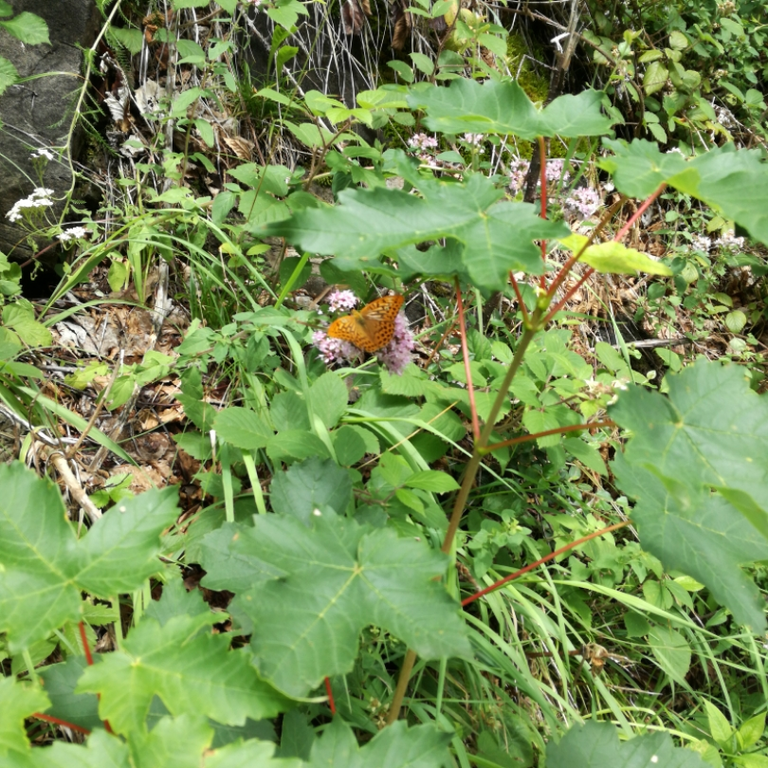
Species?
Argynnis paphia
